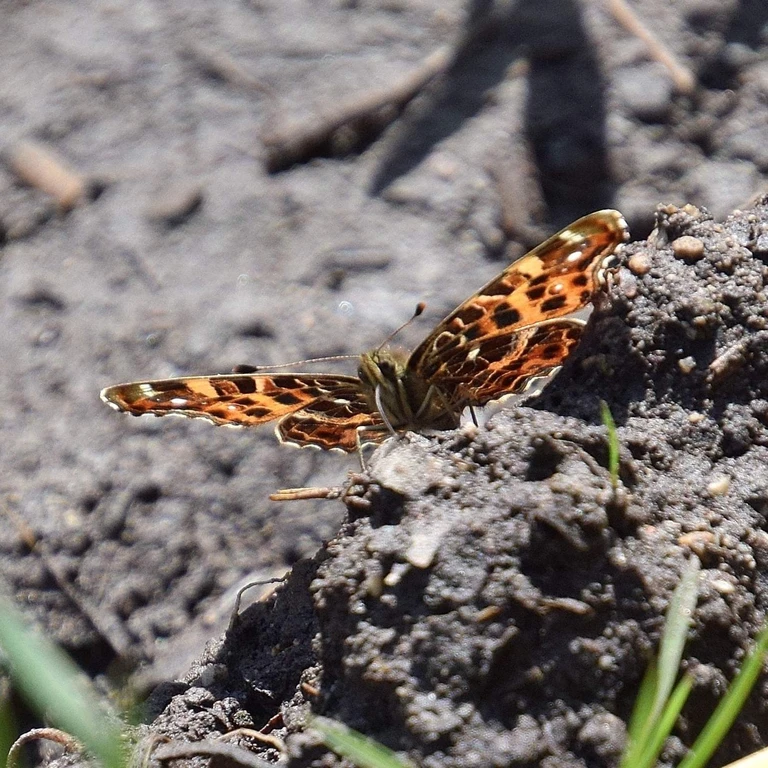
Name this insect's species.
Araschnia levana
